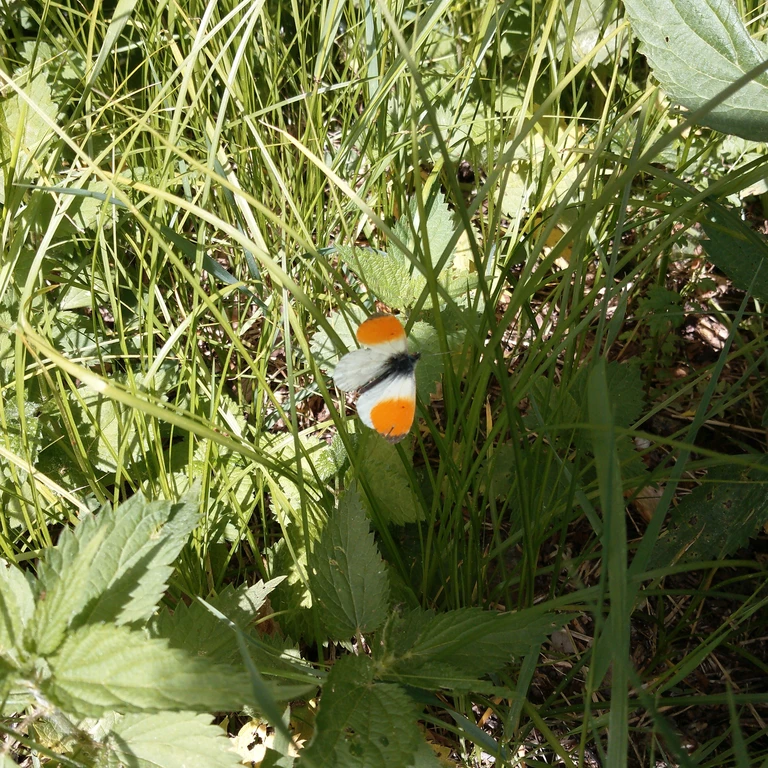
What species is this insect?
Anthocharis cardamines
